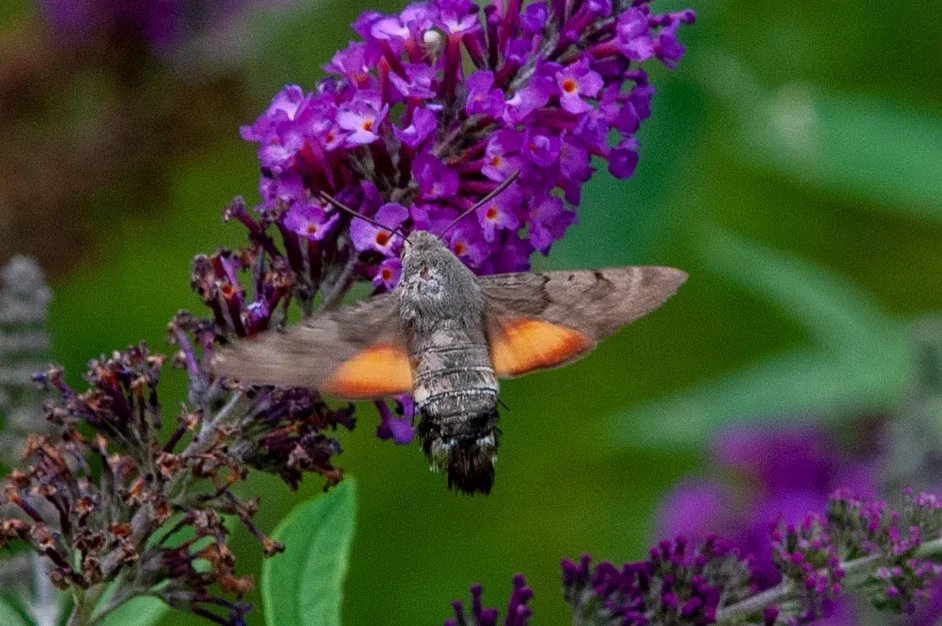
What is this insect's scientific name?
Macroglossum stellatarum
